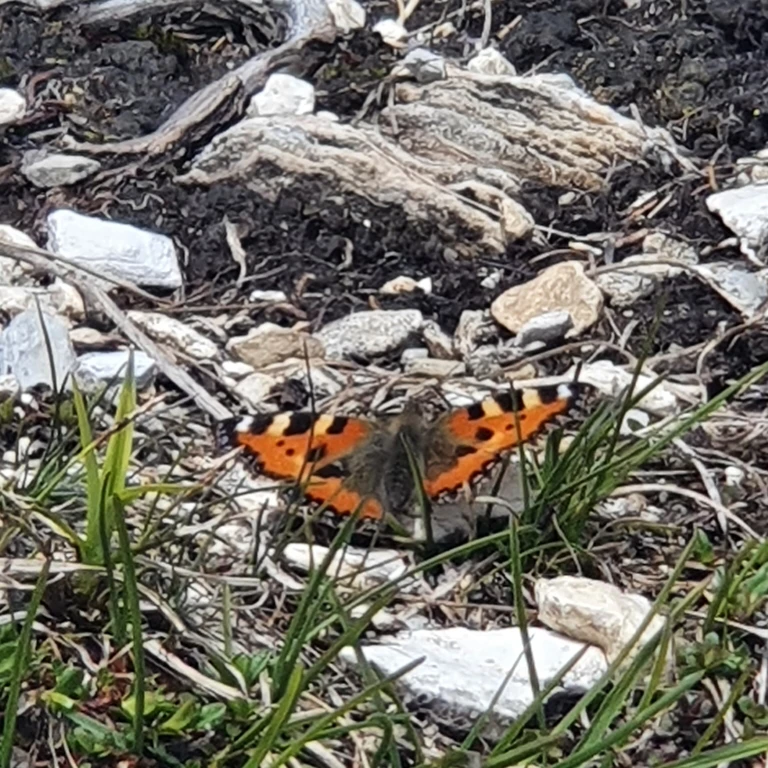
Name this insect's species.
Aglais urticae
